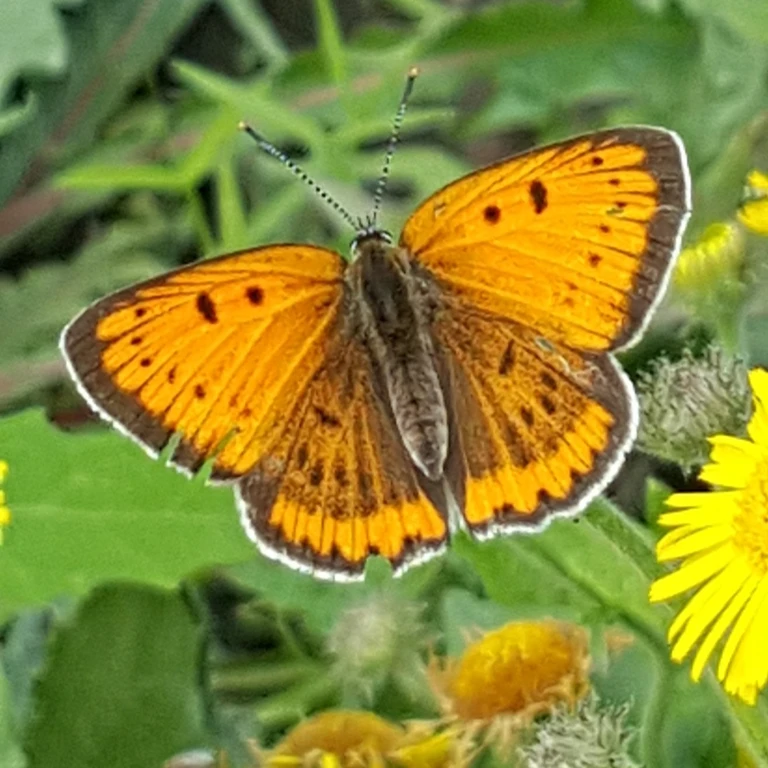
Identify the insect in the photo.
Lycaena dispar
